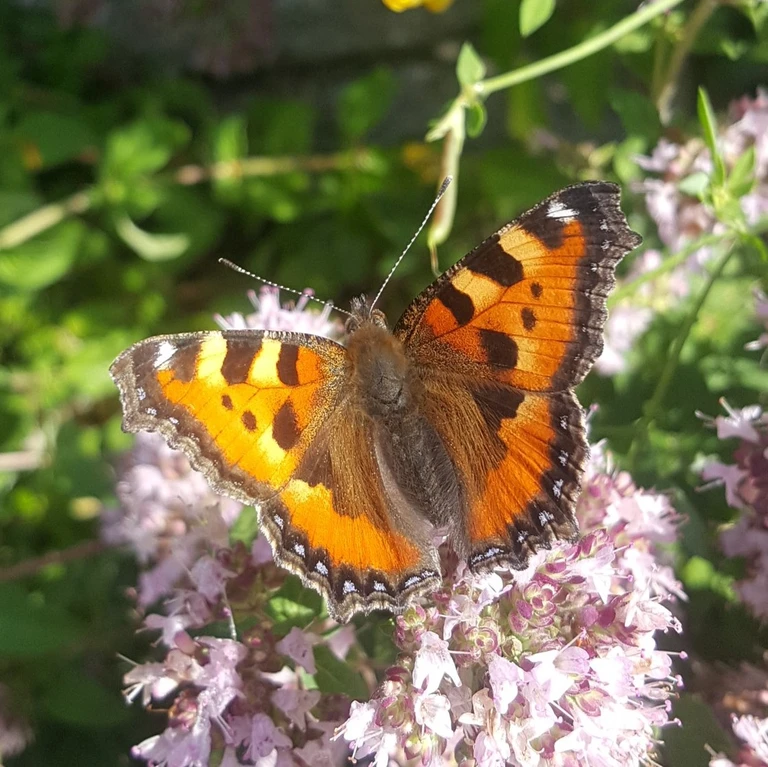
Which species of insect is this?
Aglais urticae
